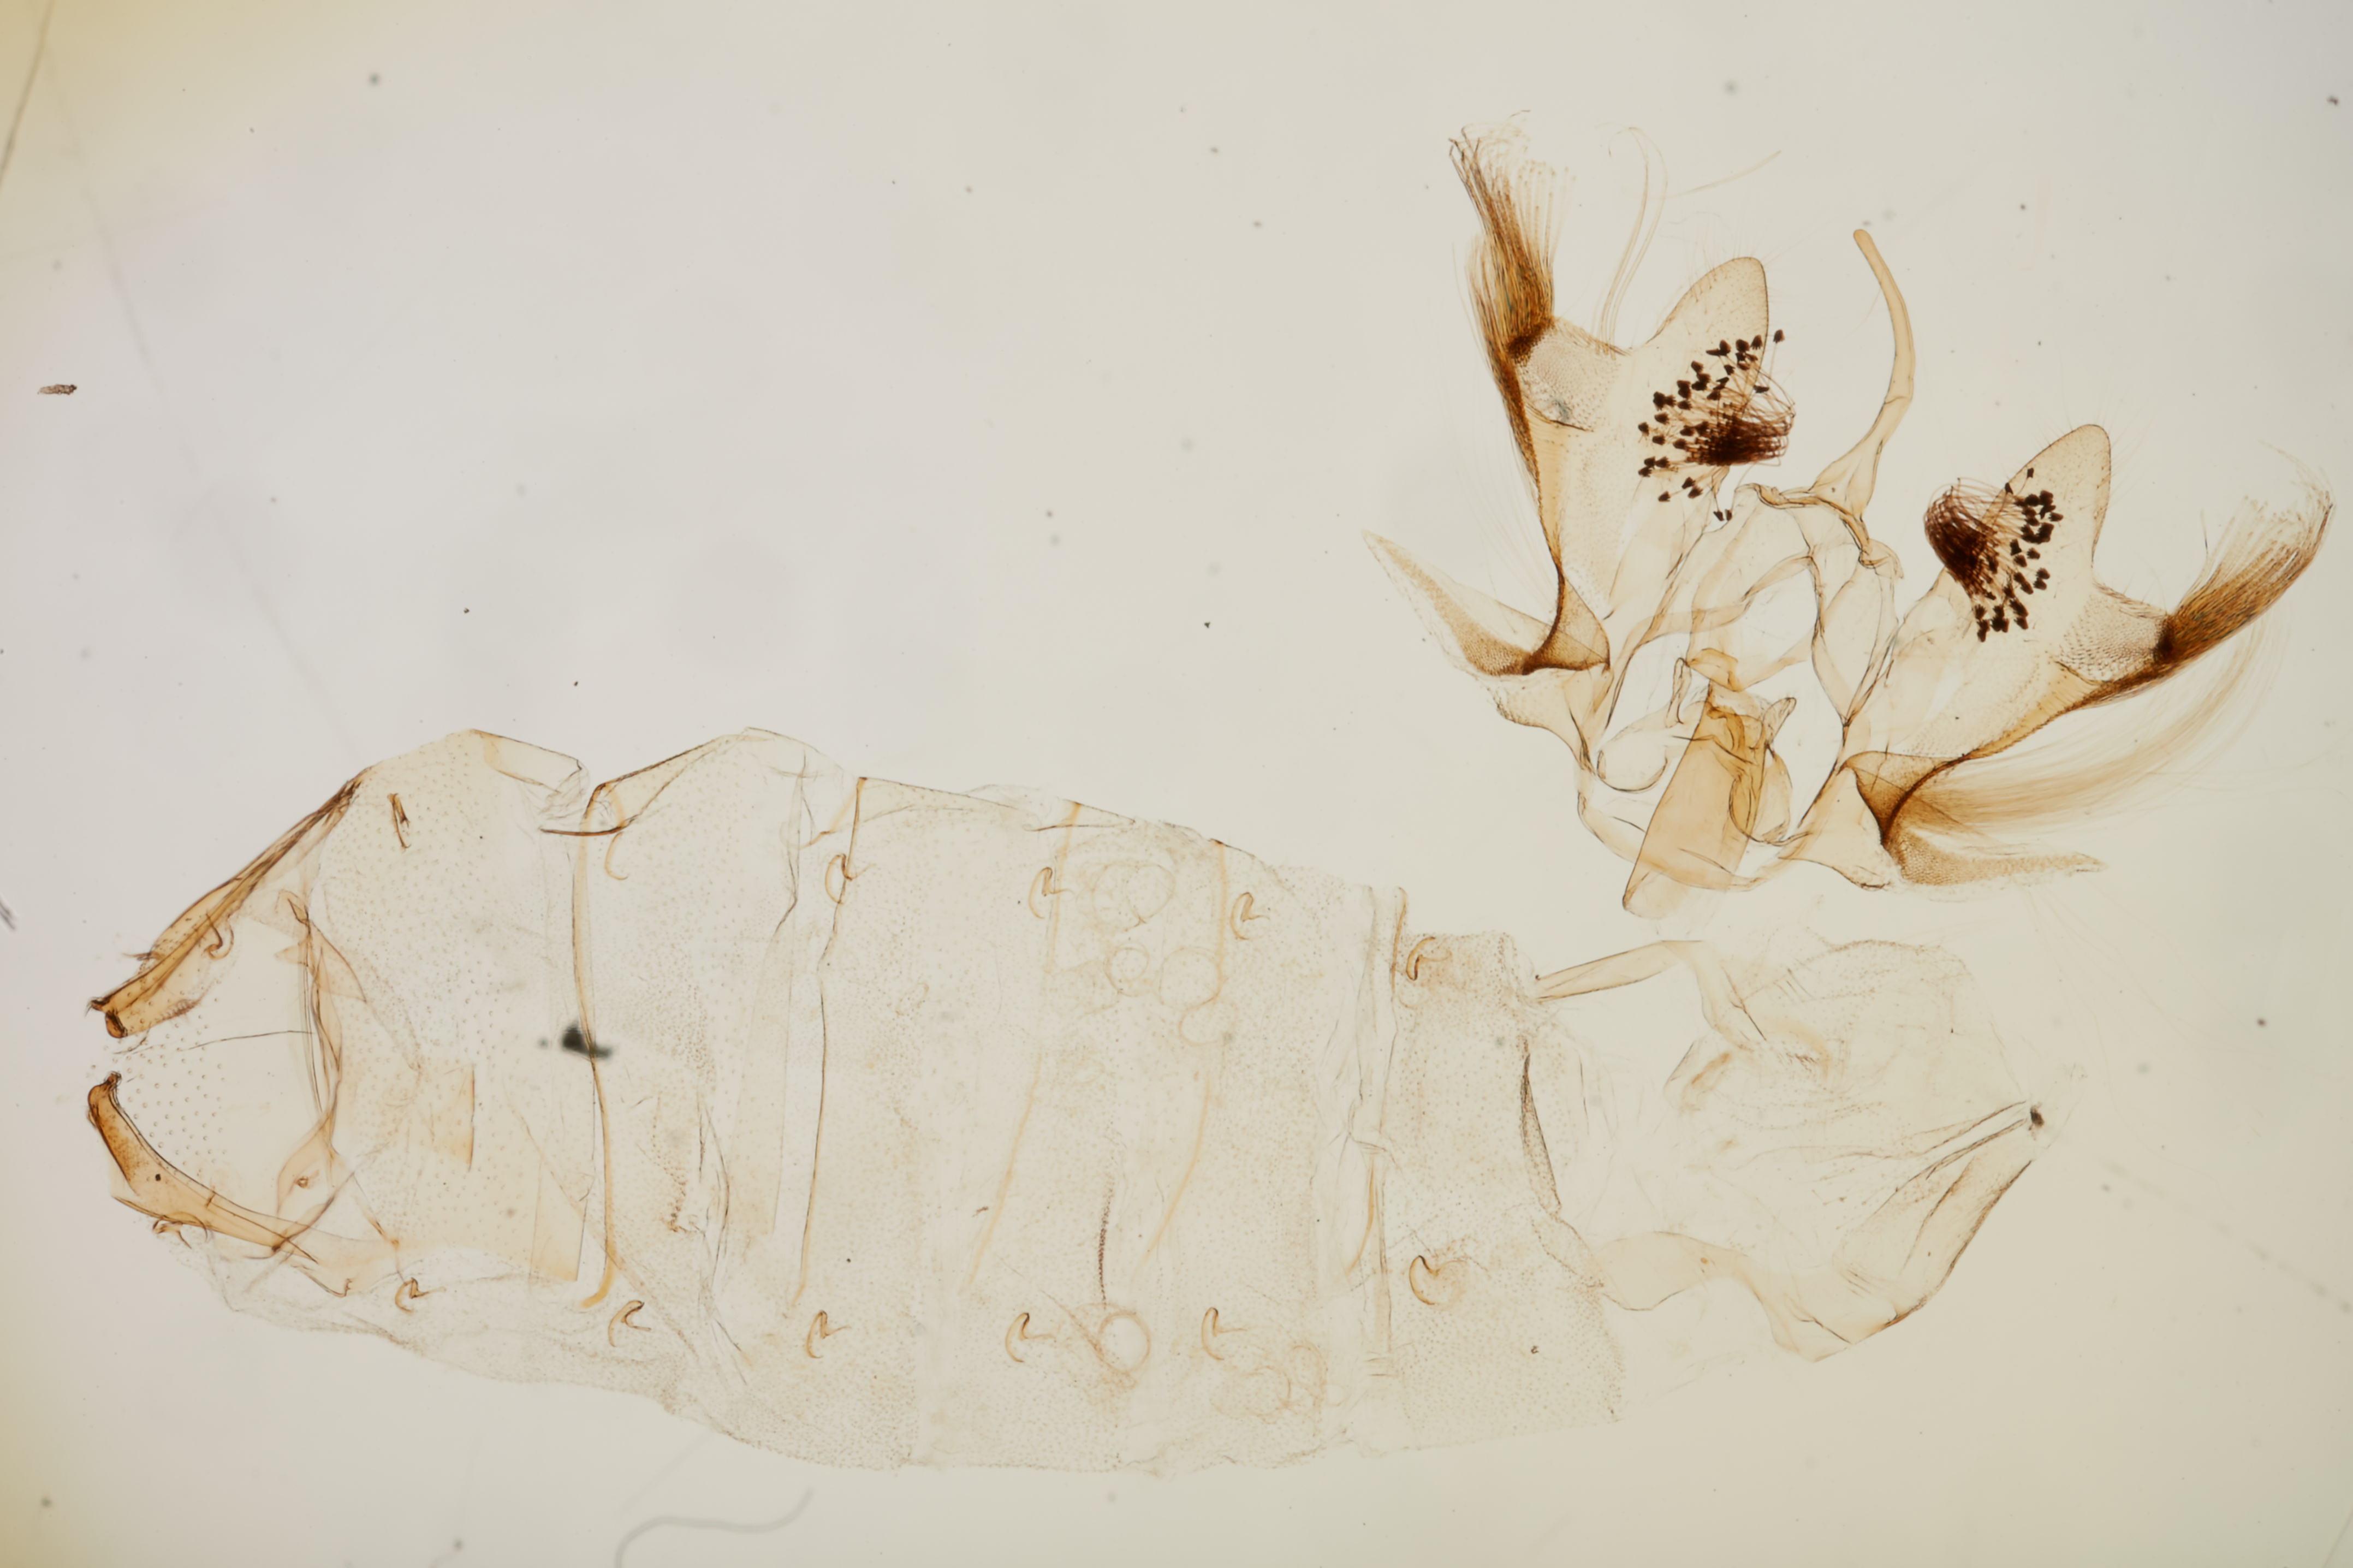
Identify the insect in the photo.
Stenoma tryphon (also Chlamydastis tryphon)
